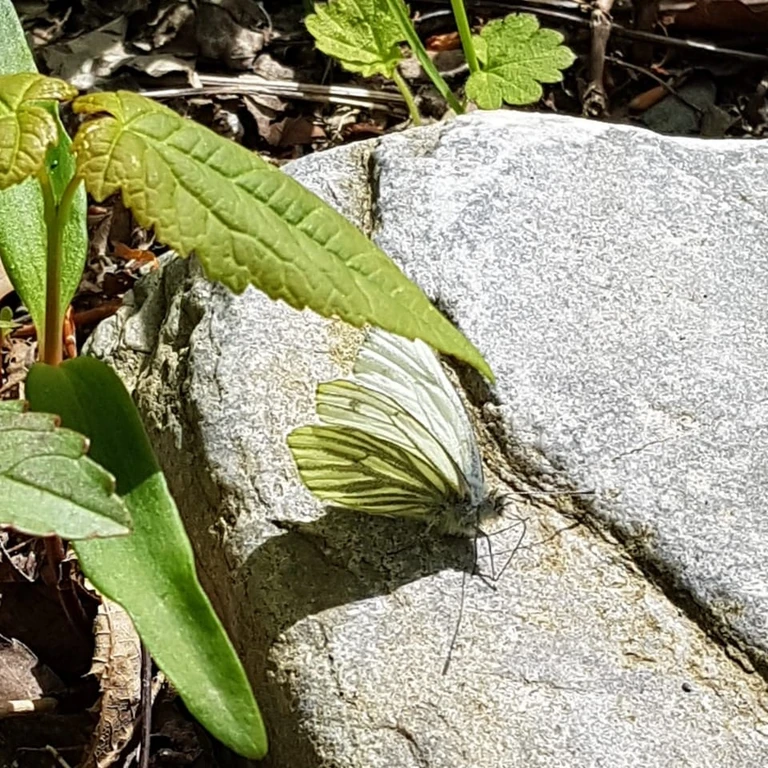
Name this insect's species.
Pieris napi
